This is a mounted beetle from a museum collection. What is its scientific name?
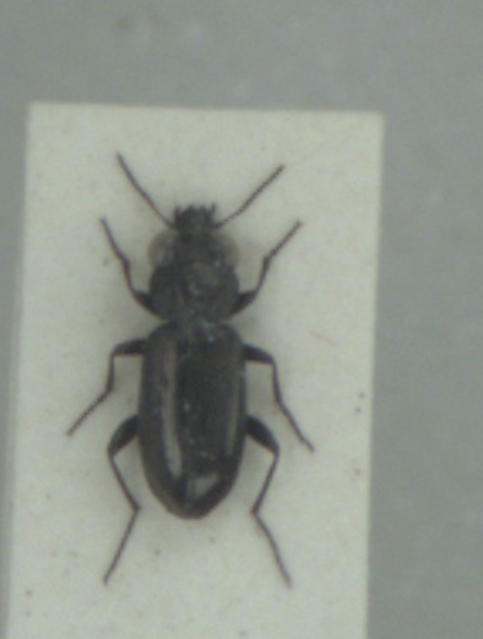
Notiophilus aquaticus
